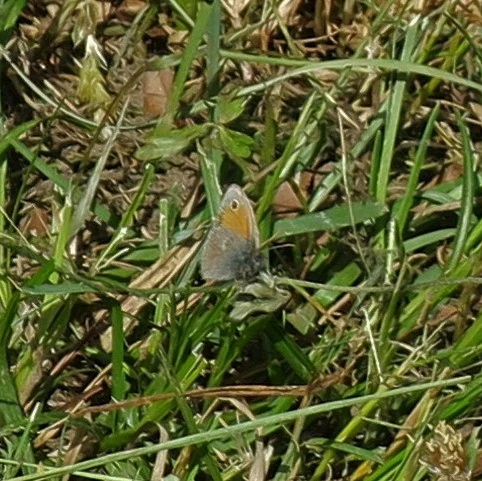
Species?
Coenonympha pamphilus
